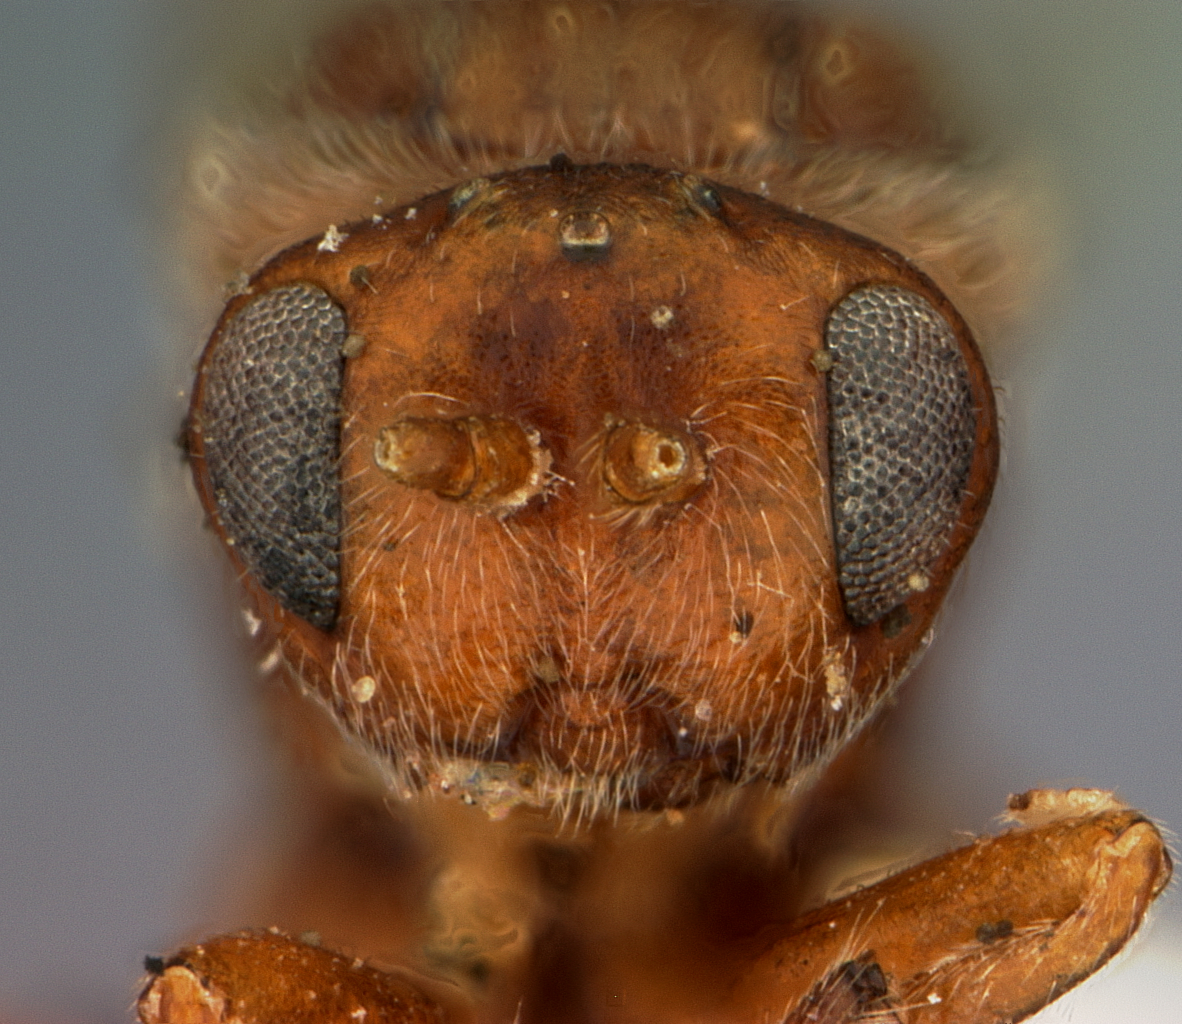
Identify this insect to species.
Callirhytis vaccinifoliae
